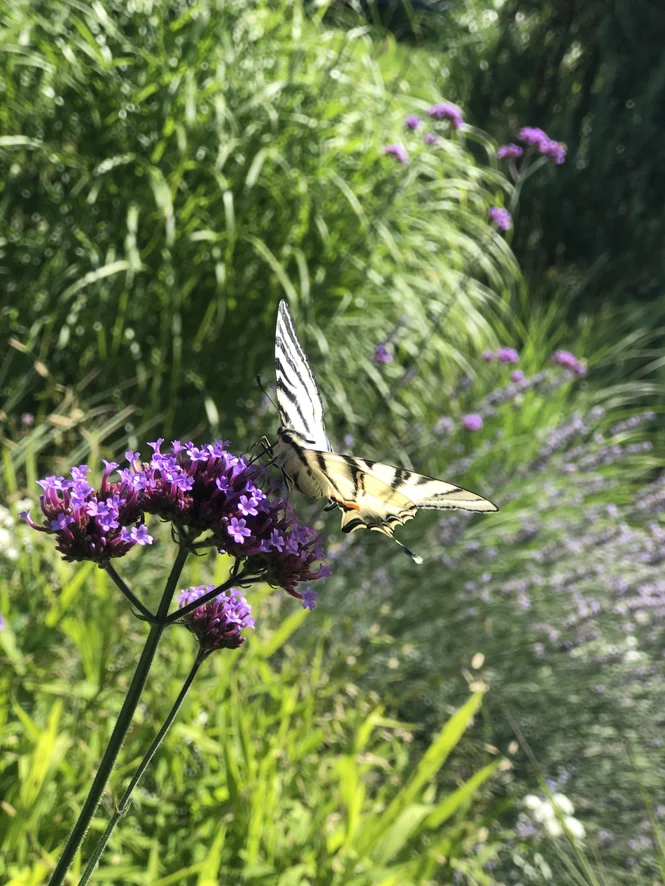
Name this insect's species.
Iphiclides podalirius
